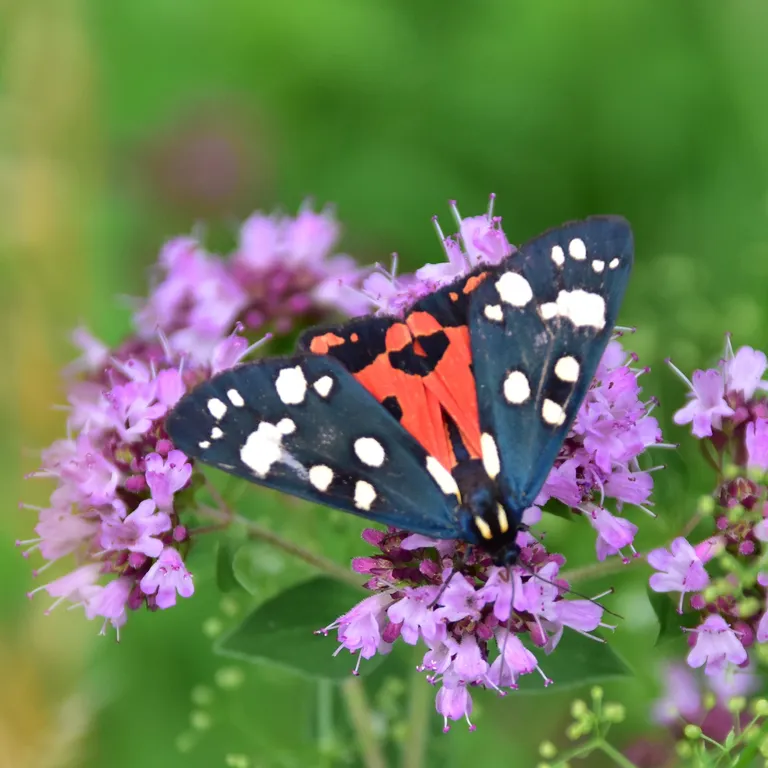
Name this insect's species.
Callimorpha dominula
